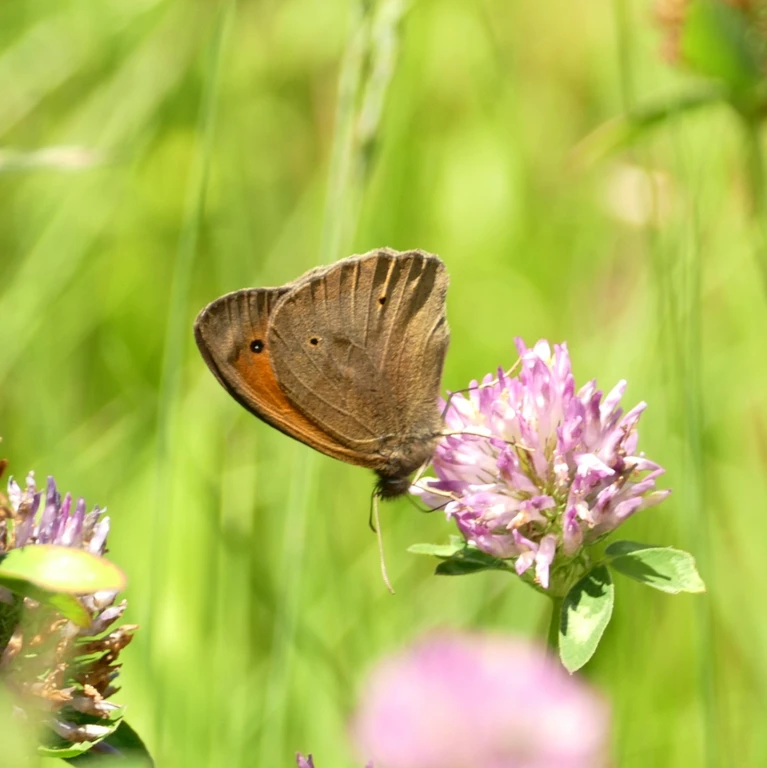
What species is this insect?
Maniola jurtina
